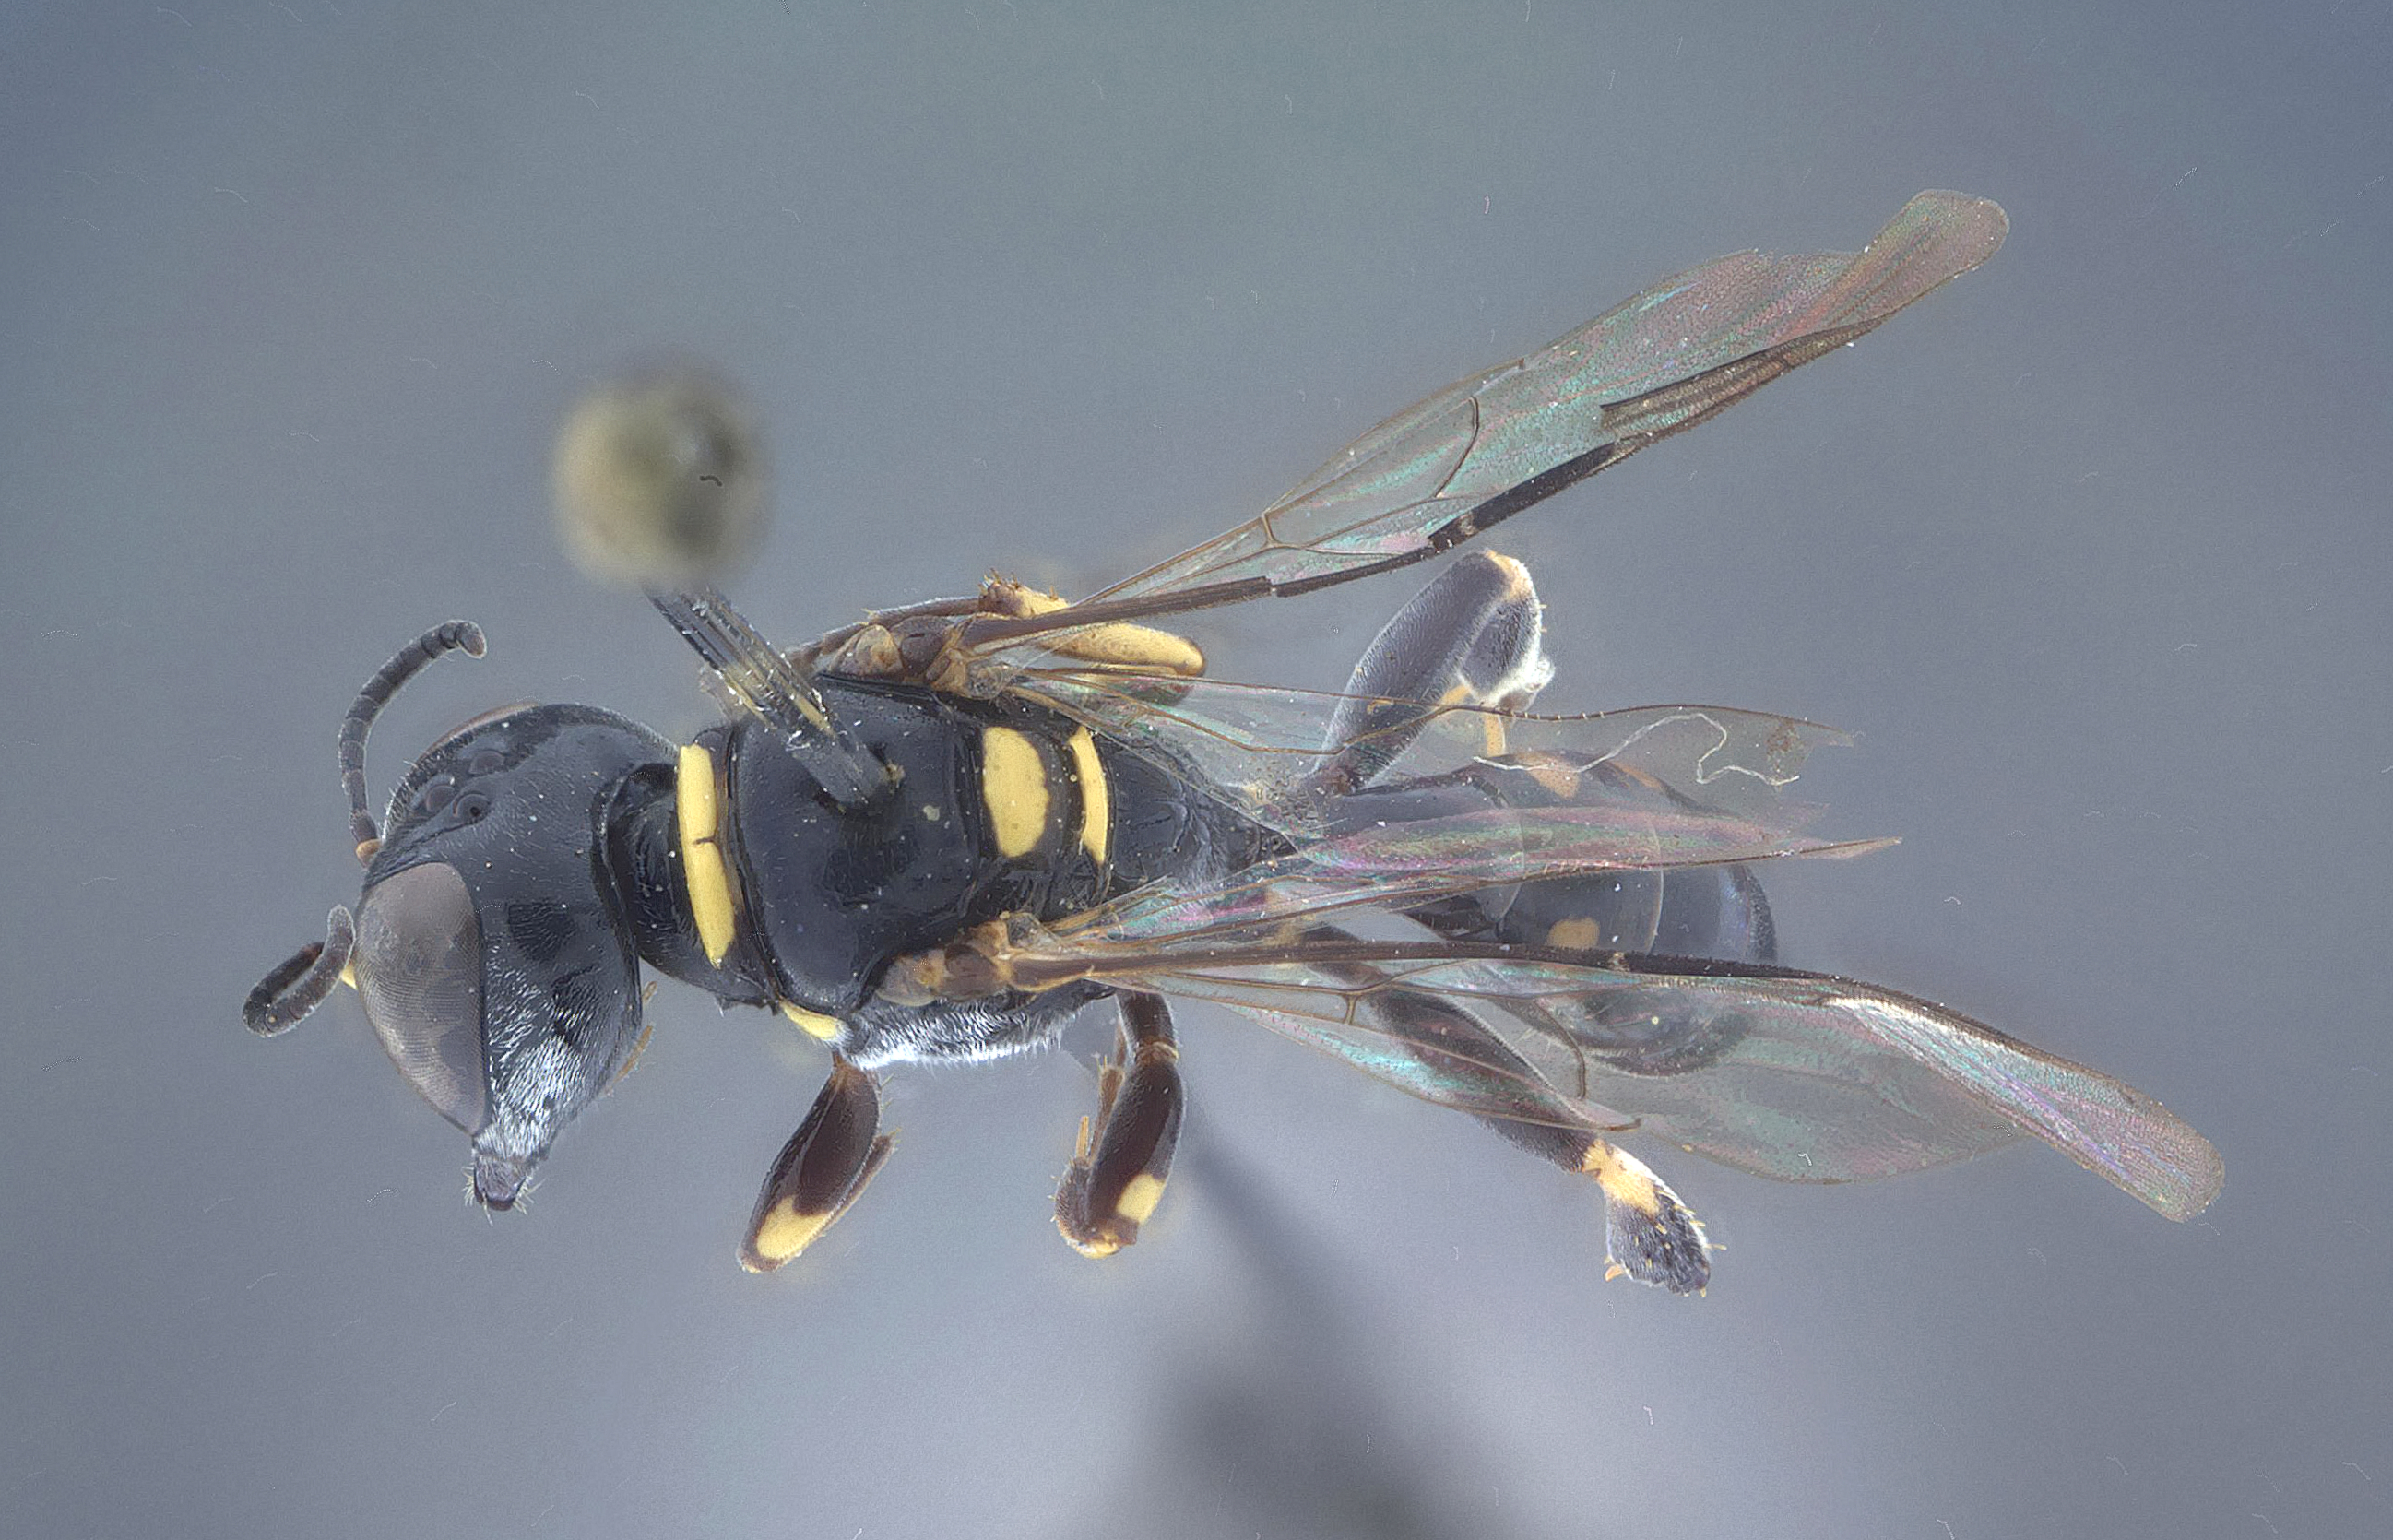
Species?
Crossocerus quinquedentatus
